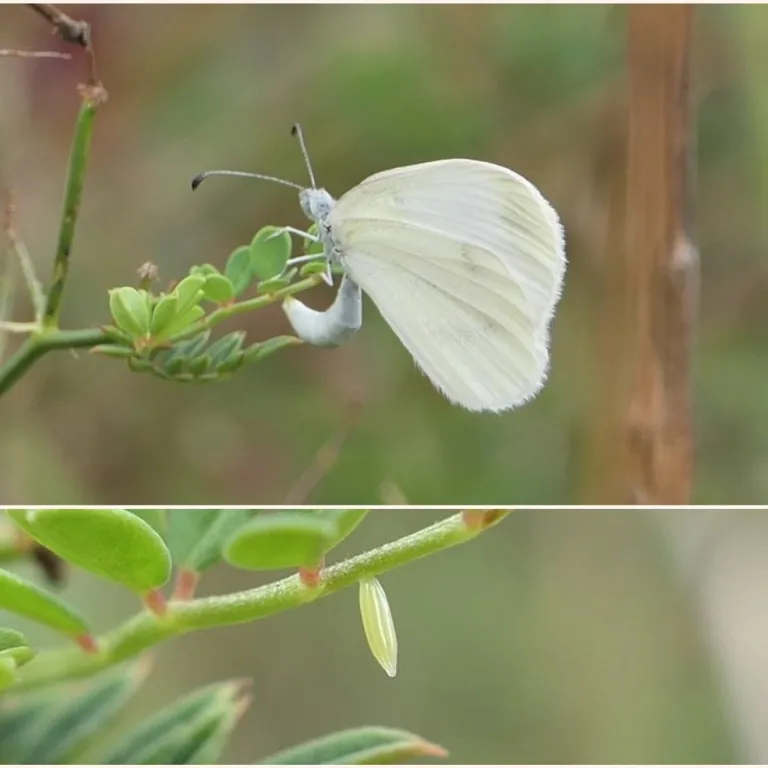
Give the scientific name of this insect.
Leptidea sinapis/juvernica
